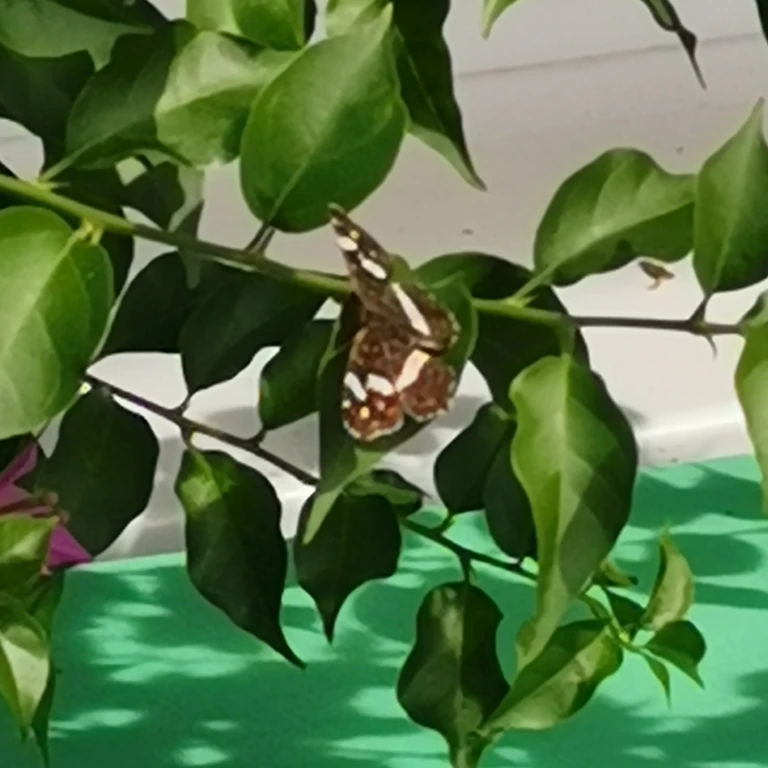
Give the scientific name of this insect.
Araschnia levana
